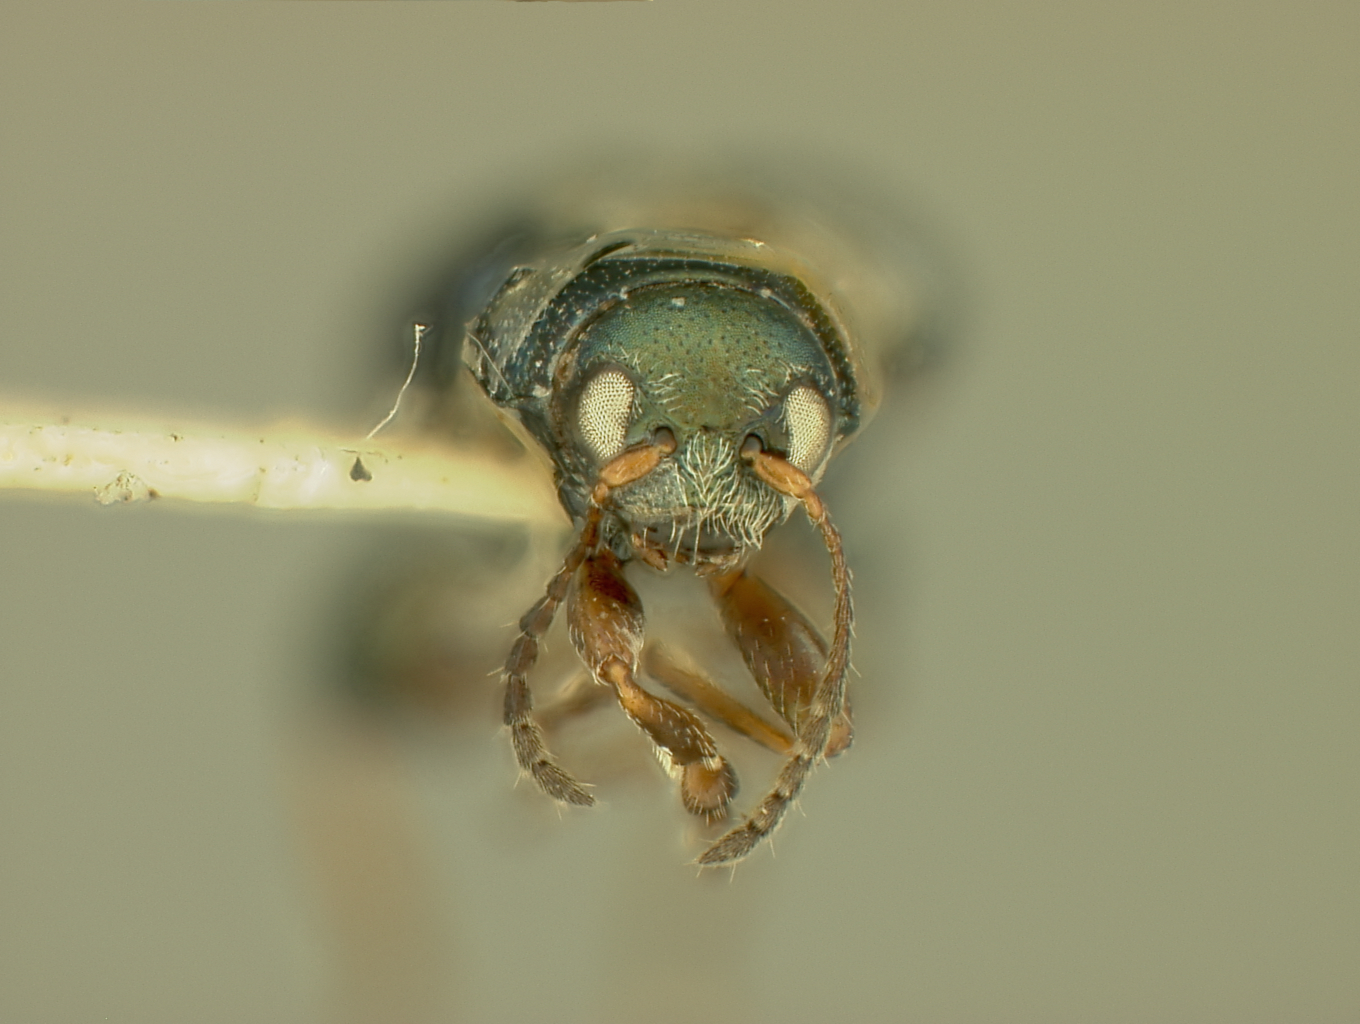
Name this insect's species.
Chaetocnema cyanoptera
